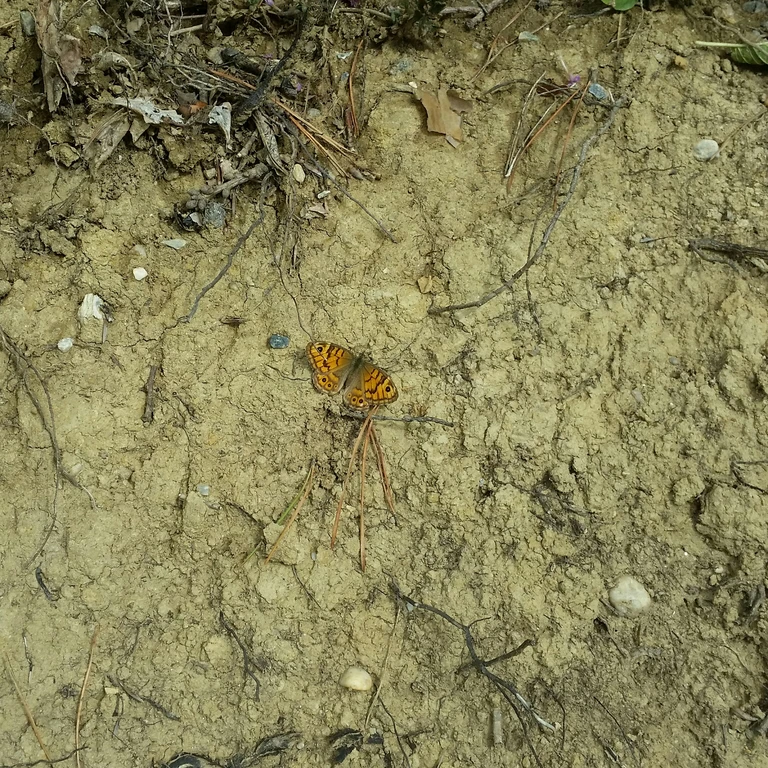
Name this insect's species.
Lasiommata megera (also Pararge megera)
